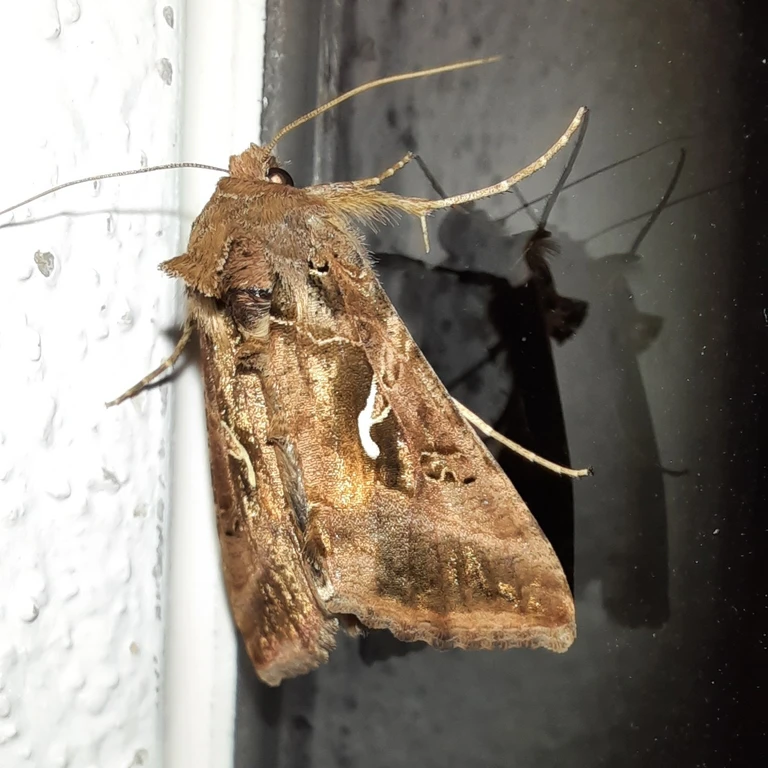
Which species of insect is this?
Autographa gamma
